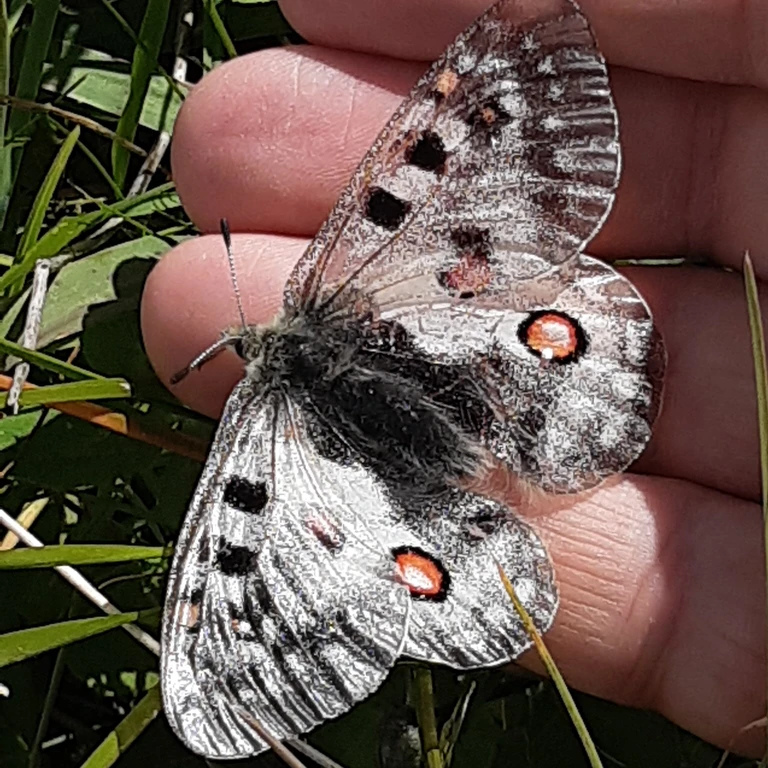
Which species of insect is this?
Parnassius phoebus
